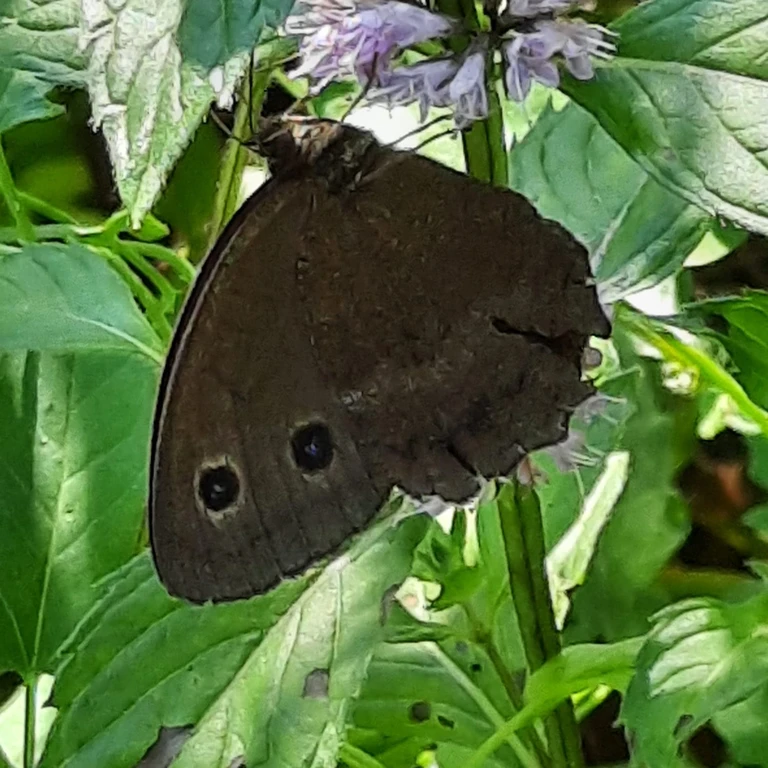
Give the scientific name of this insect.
Minois dryas
